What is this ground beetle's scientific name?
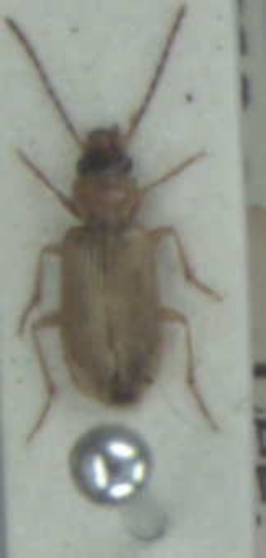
Anthracus consputus
